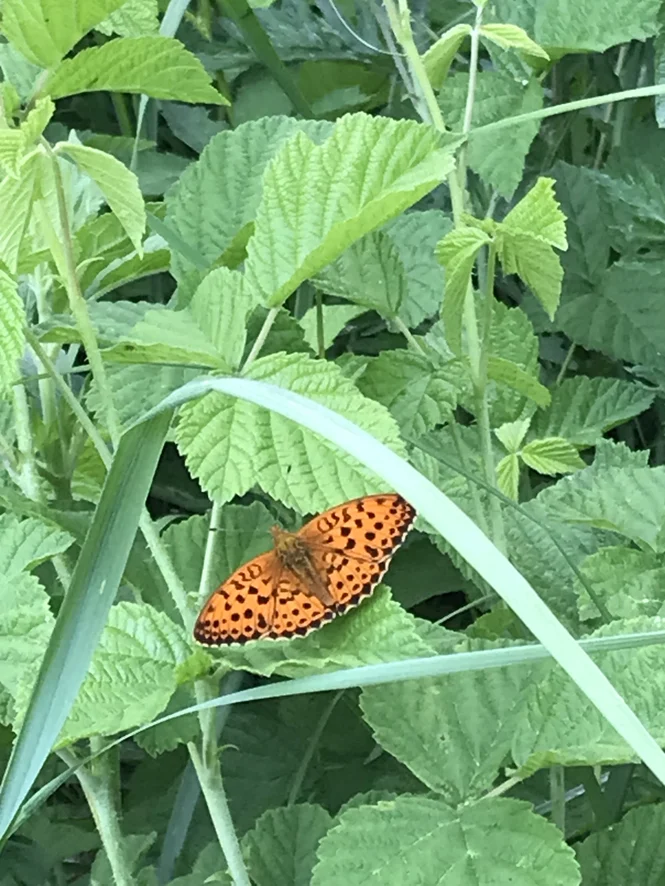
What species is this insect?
Brenthis daphne
